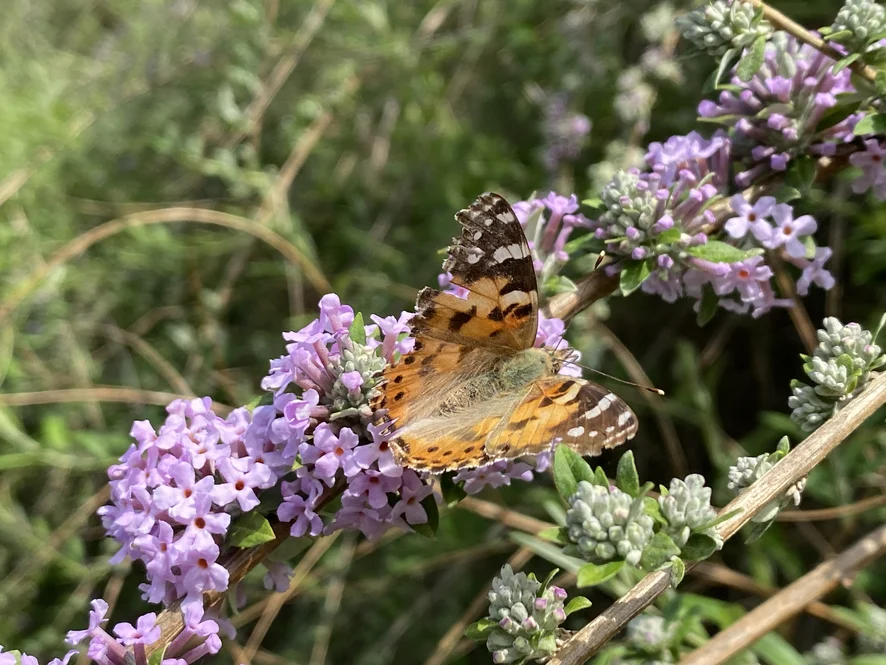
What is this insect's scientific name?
Vanessa cardui
